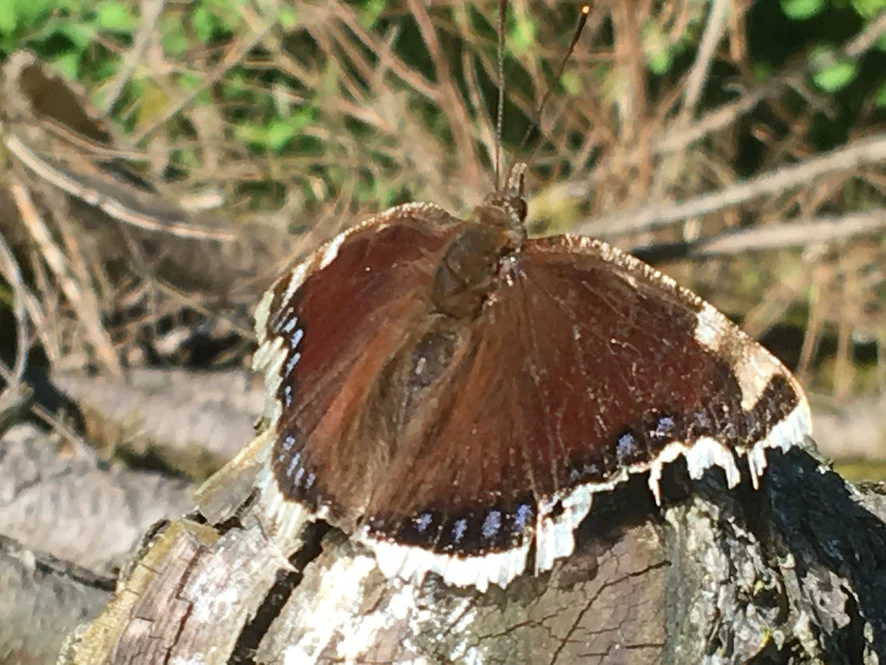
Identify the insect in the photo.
Nymphalis antiopa
